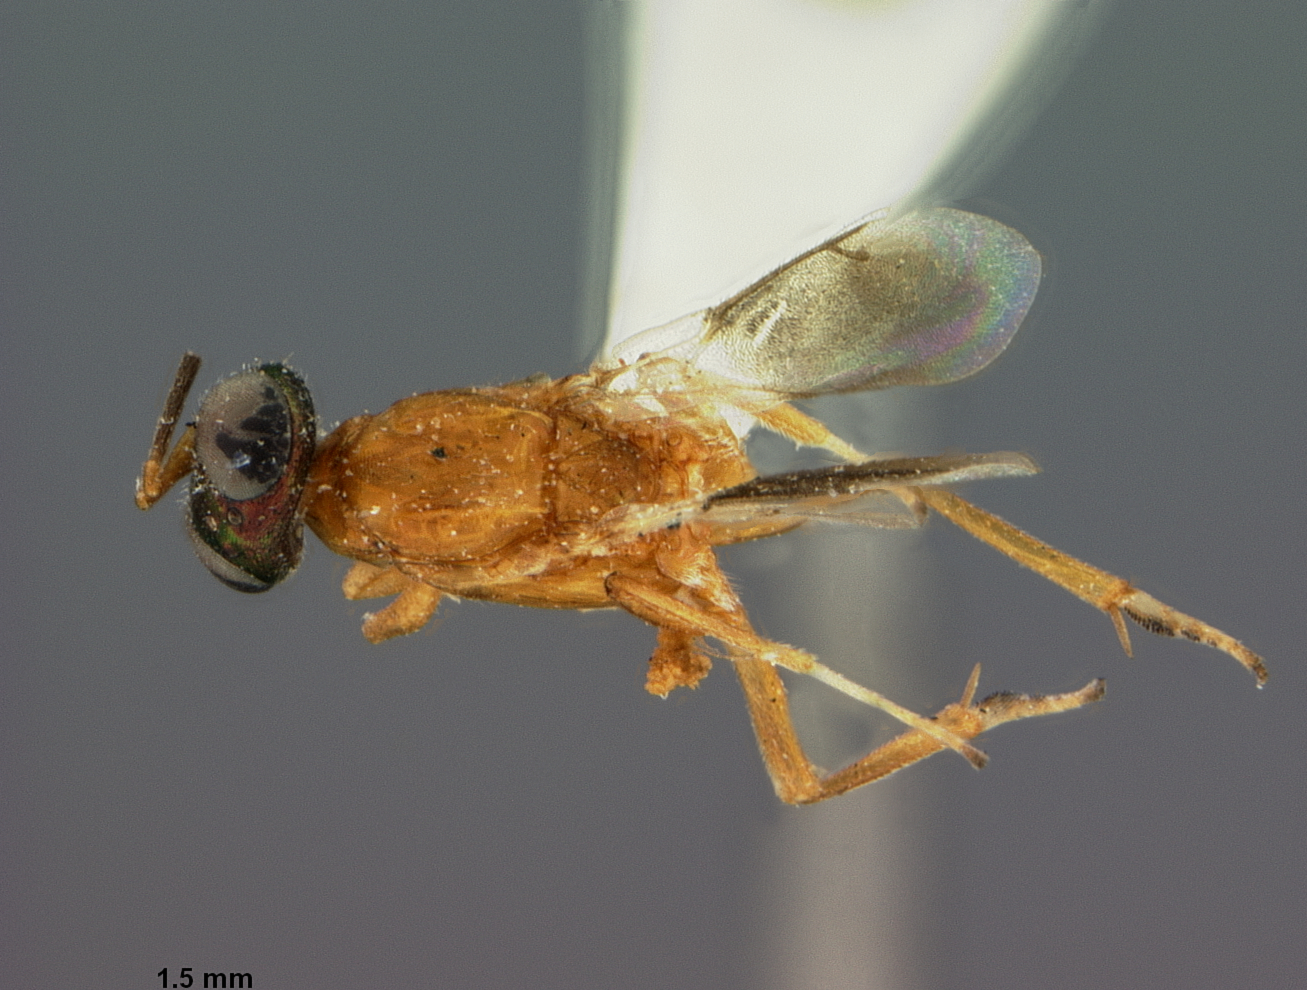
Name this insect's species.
Eupelmus conigerae
